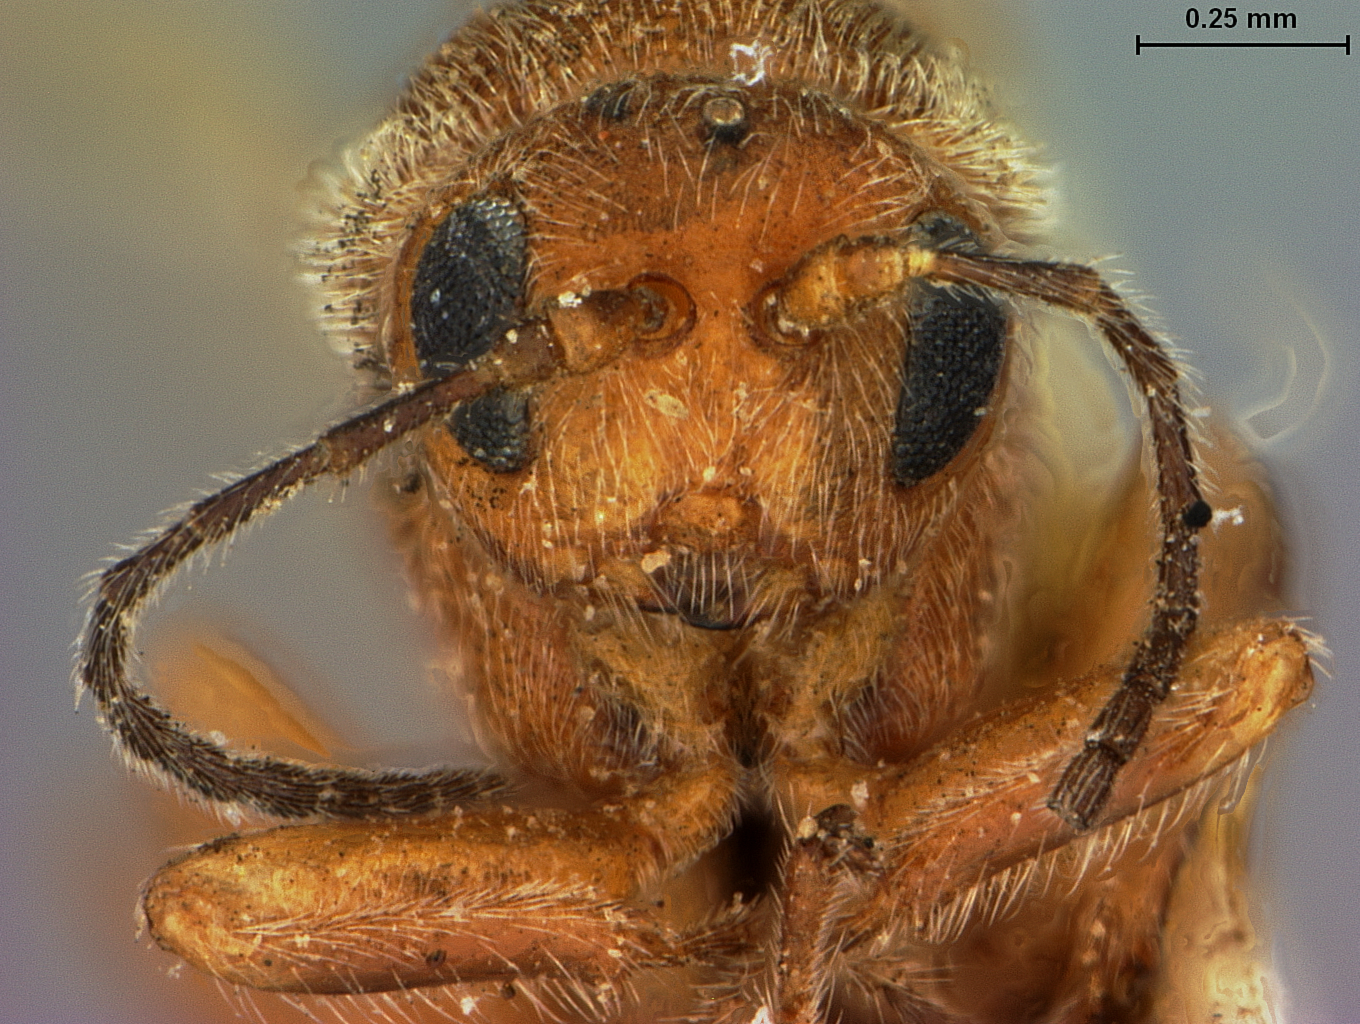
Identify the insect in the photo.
Callirhytis lasius
